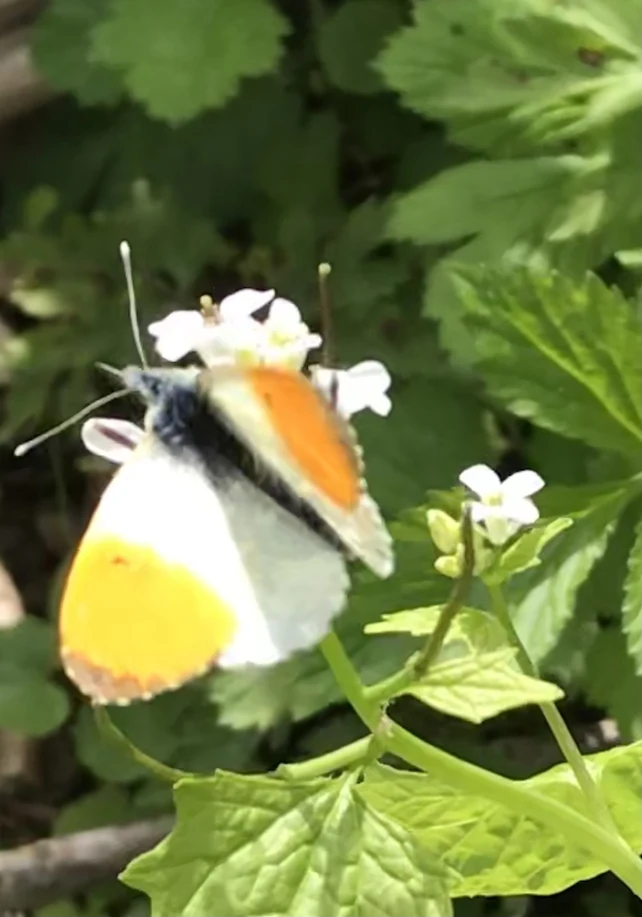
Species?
Anthocharis cardamines
